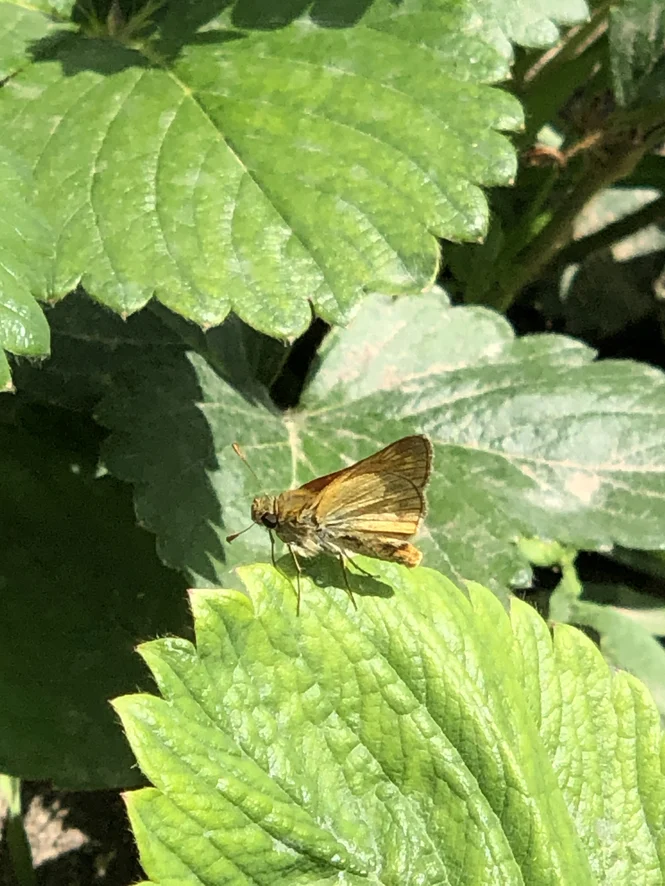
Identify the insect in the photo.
Ochlodes sylvanus (also Ochlodes venata)
